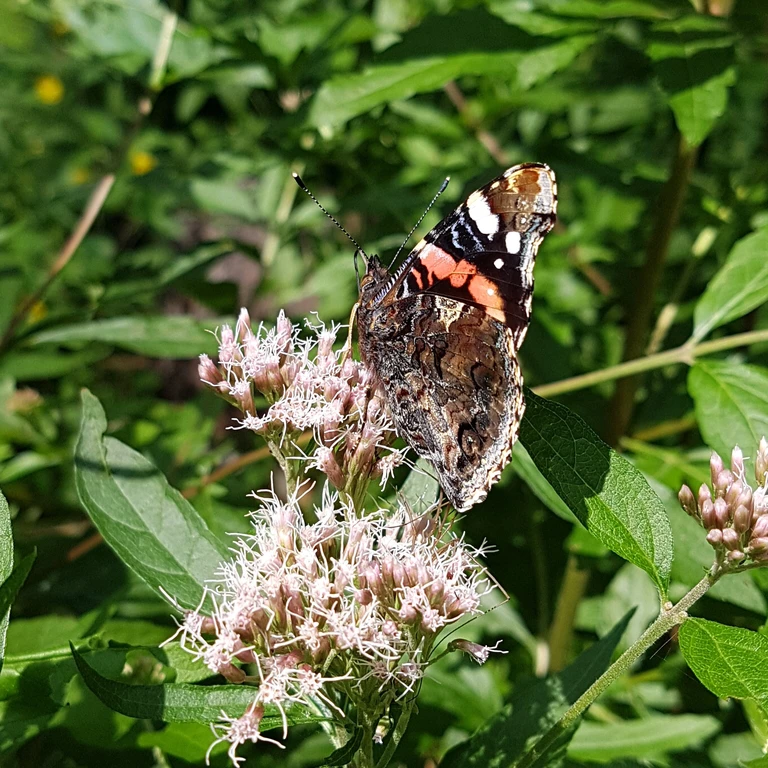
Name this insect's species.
Vanessa atalanta
